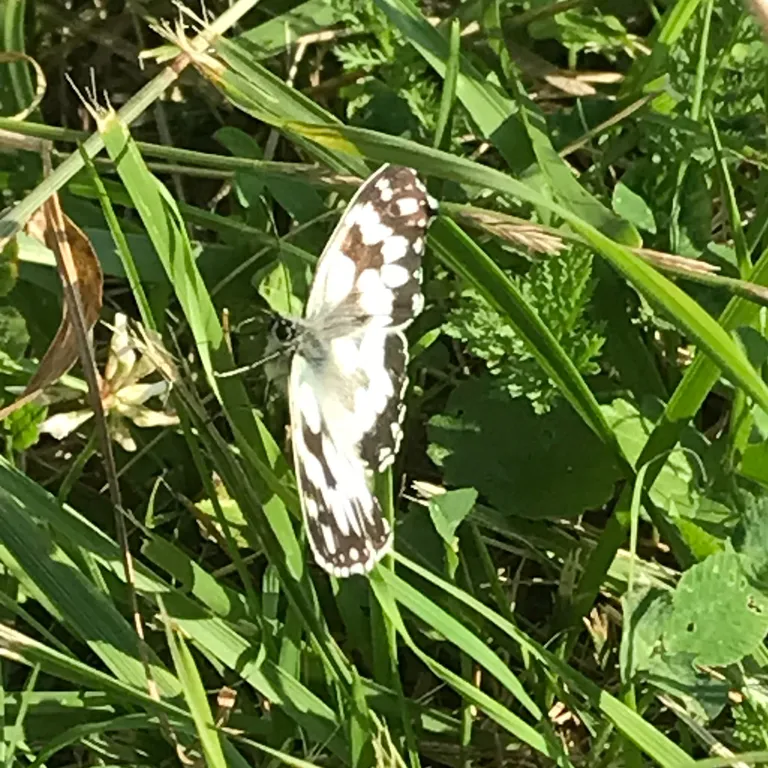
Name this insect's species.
Melanargia galathea
